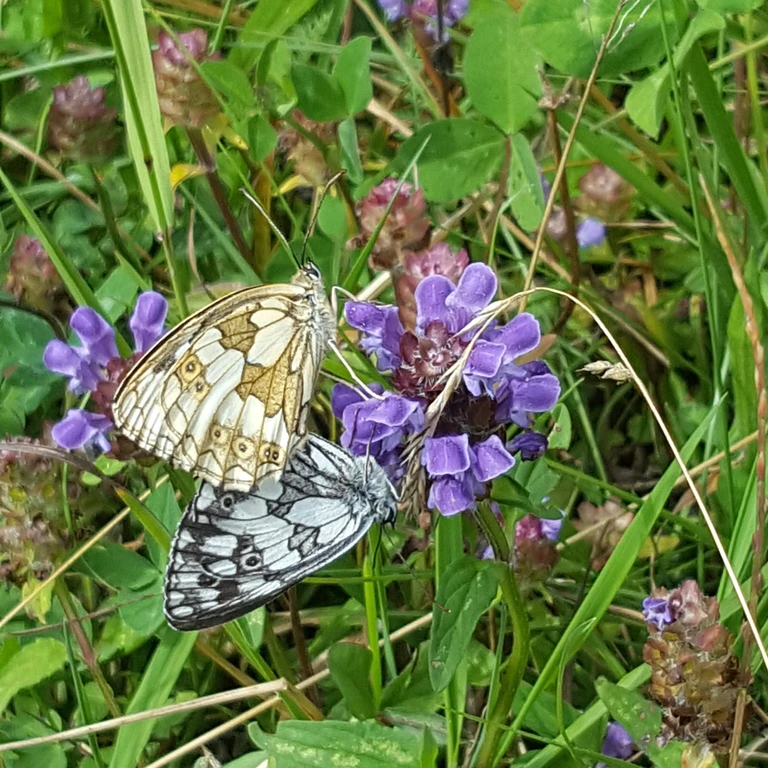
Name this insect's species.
Melanargia galathea
